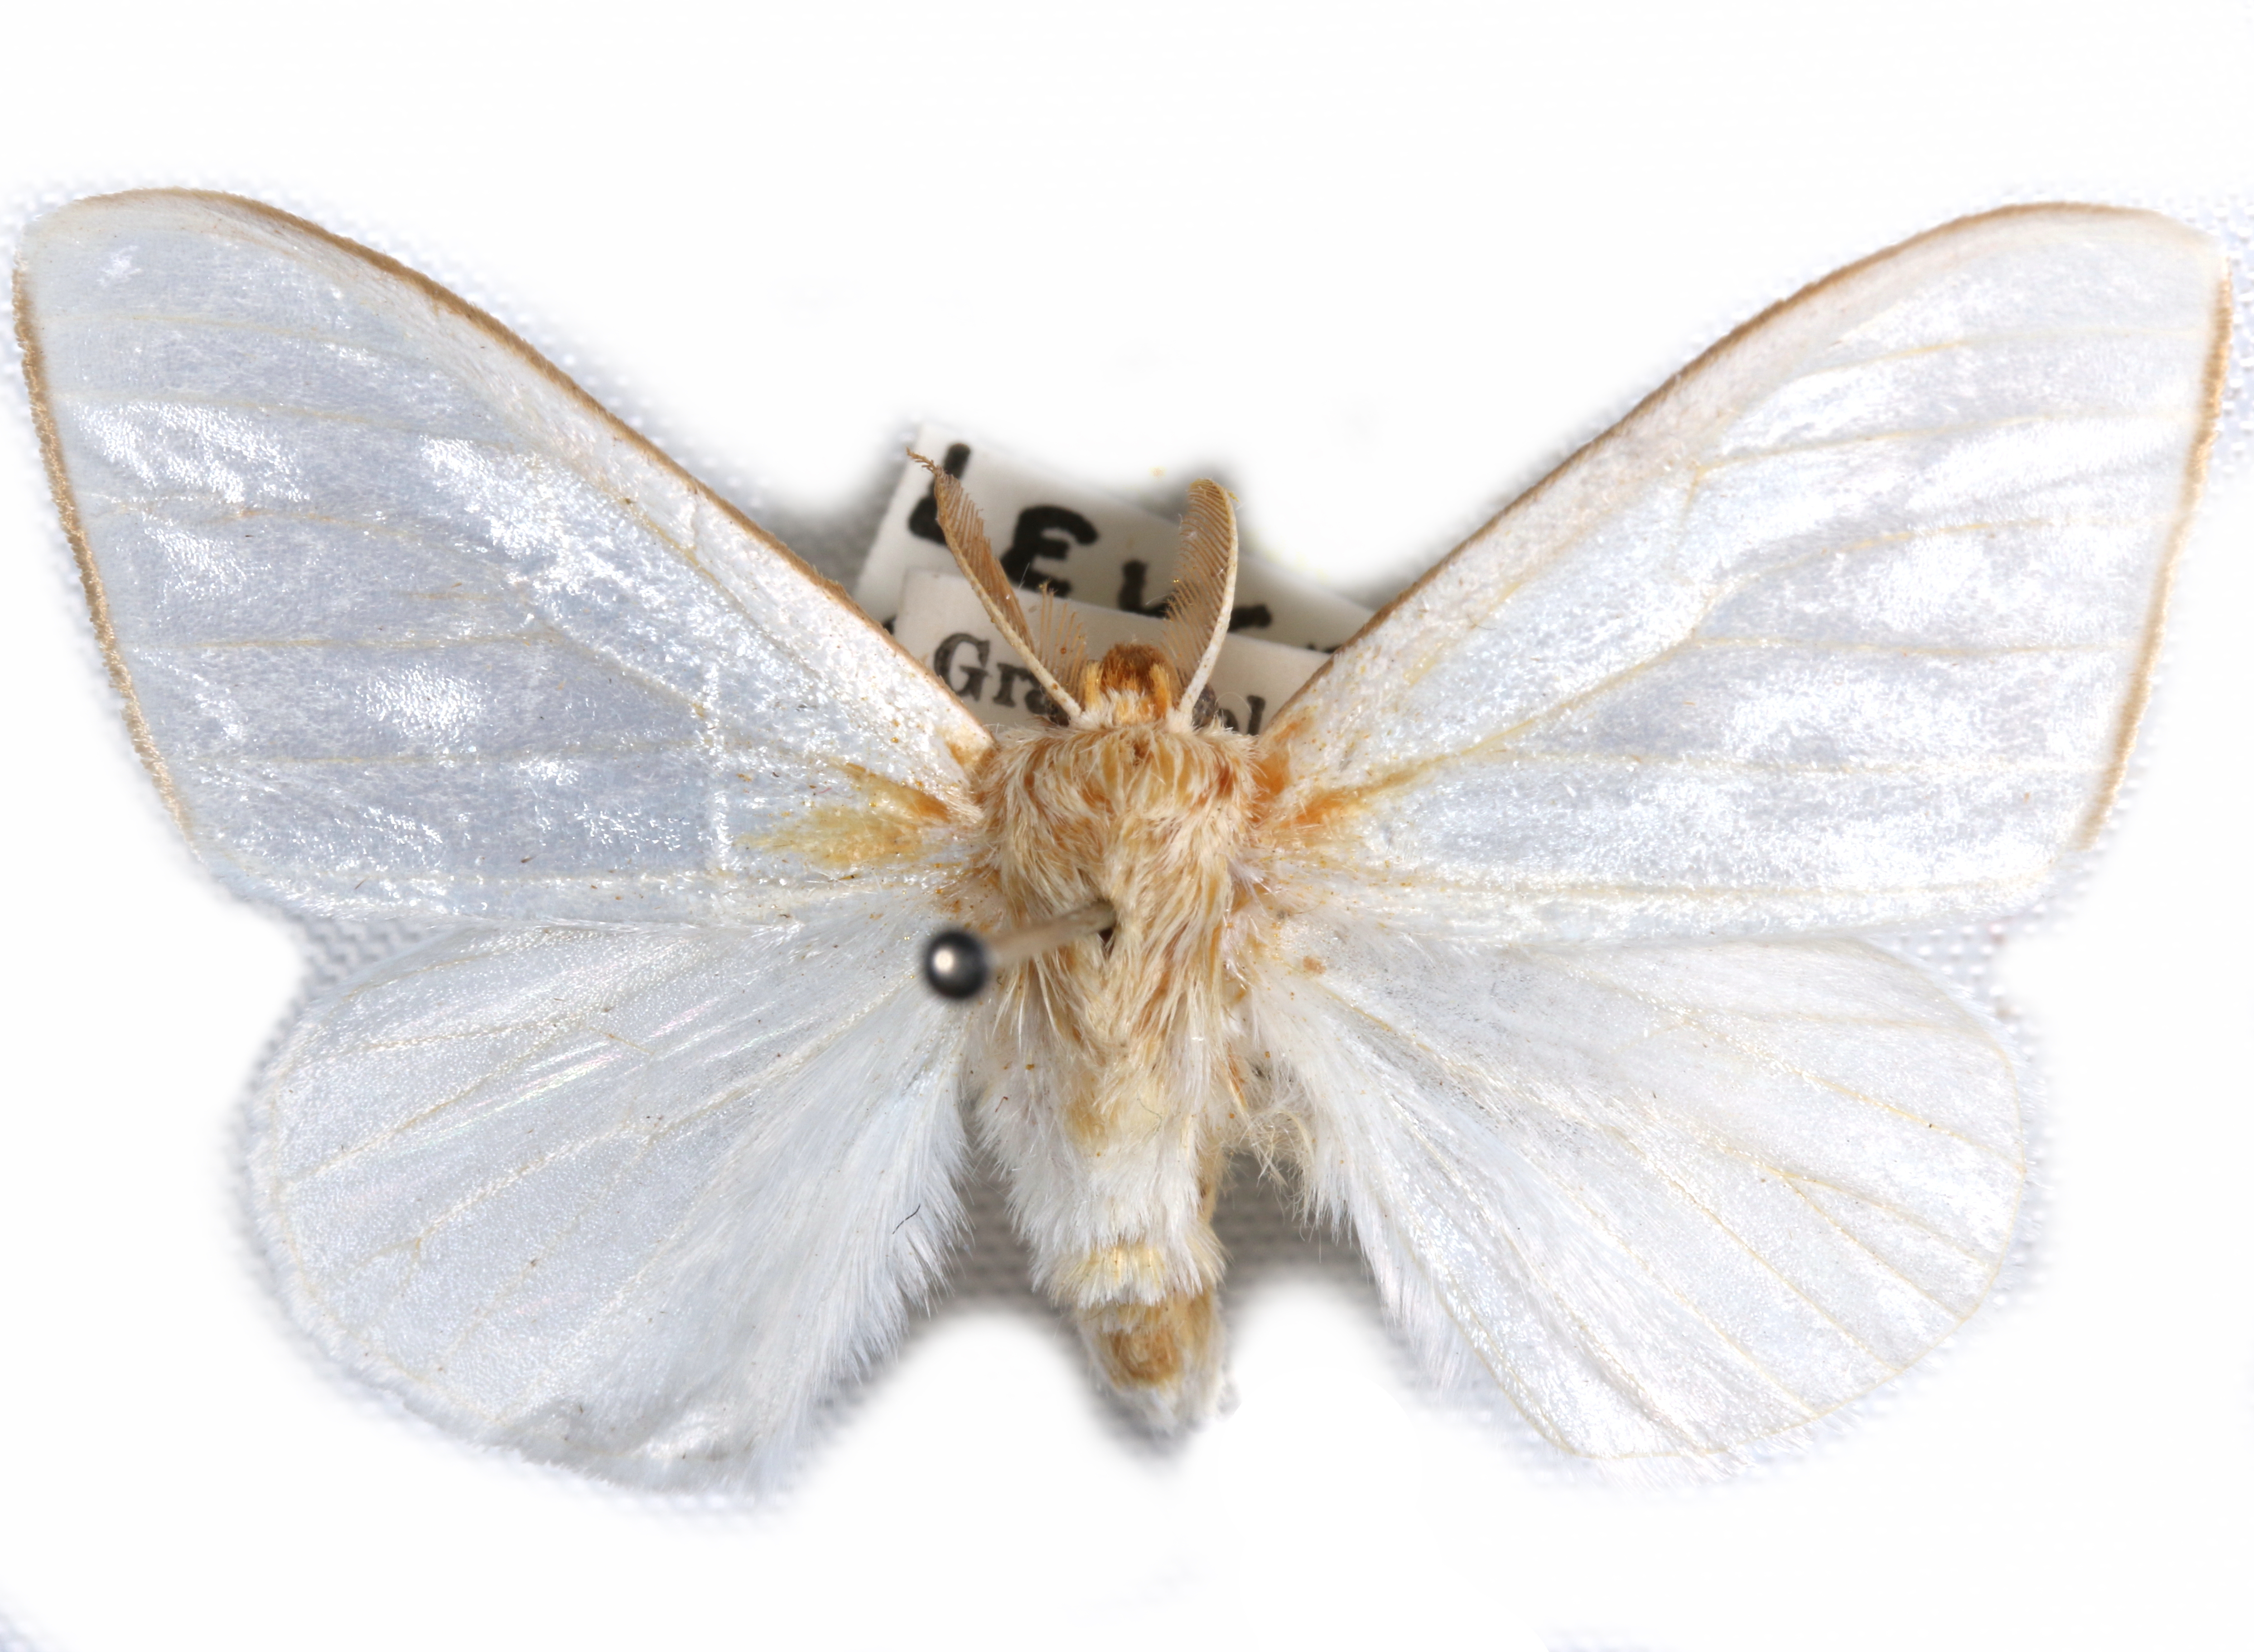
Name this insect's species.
Leucoma luteipes
